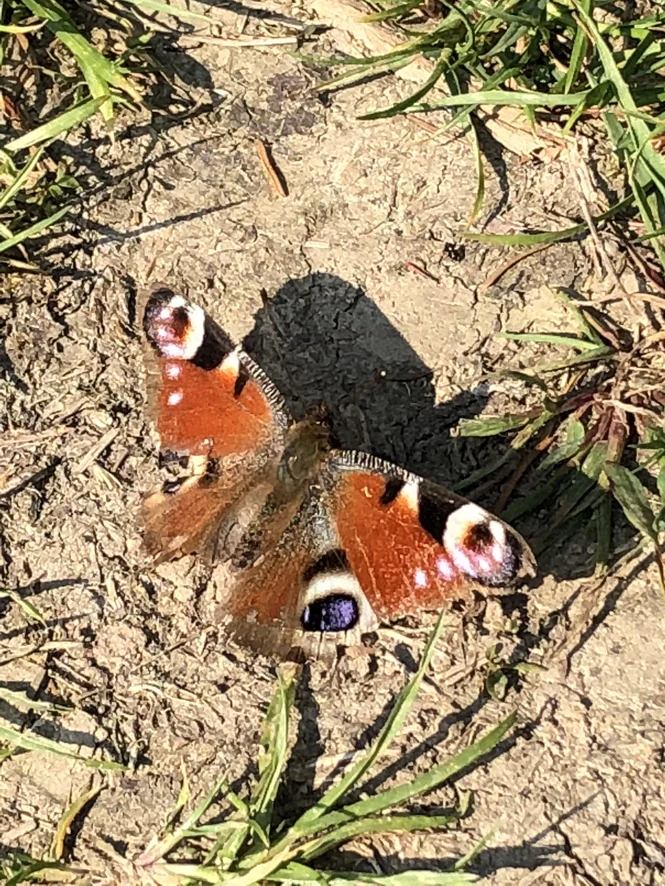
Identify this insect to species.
Aglais io
